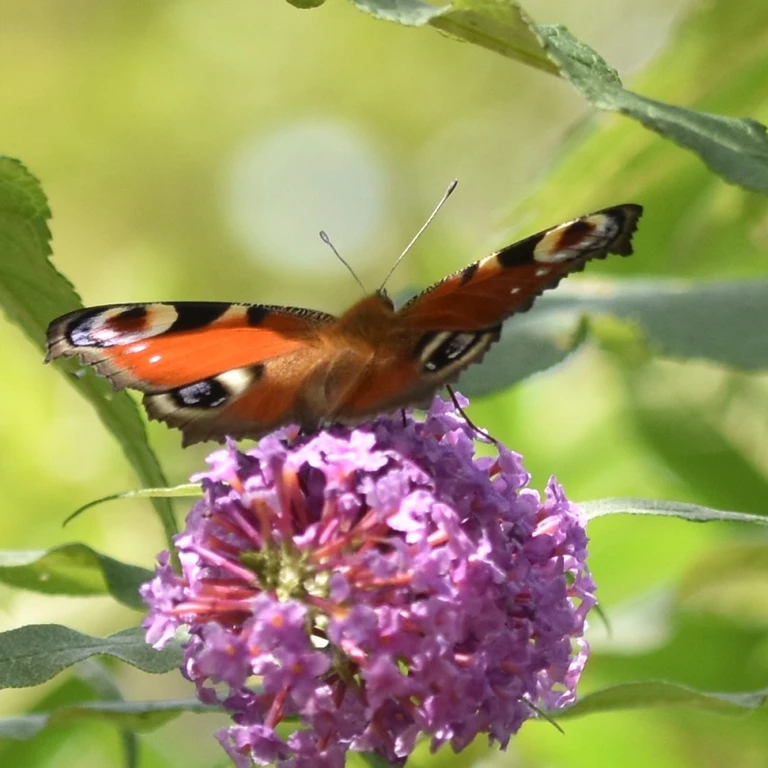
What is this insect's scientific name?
Aglais io
